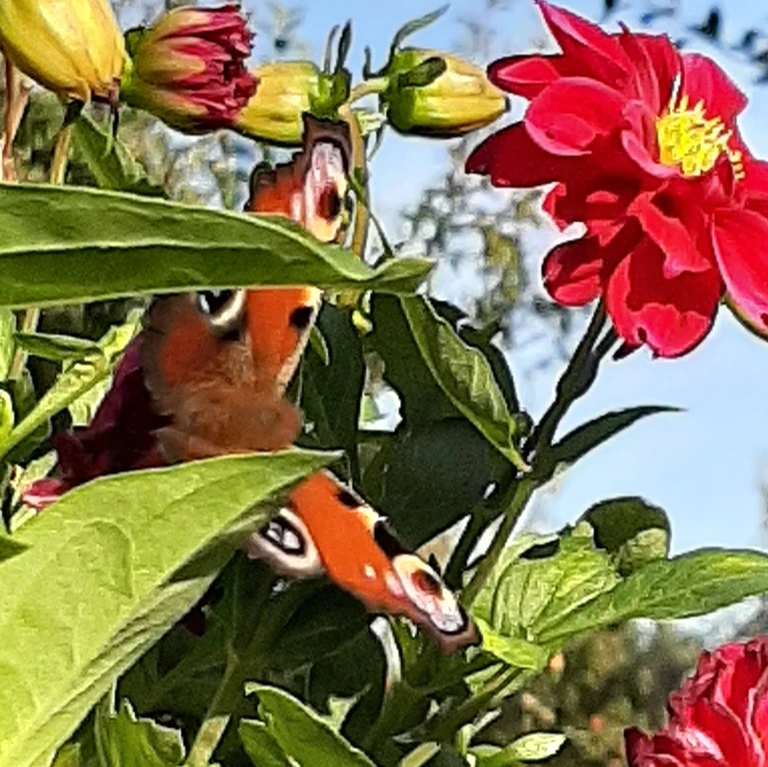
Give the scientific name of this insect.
Aglais io
